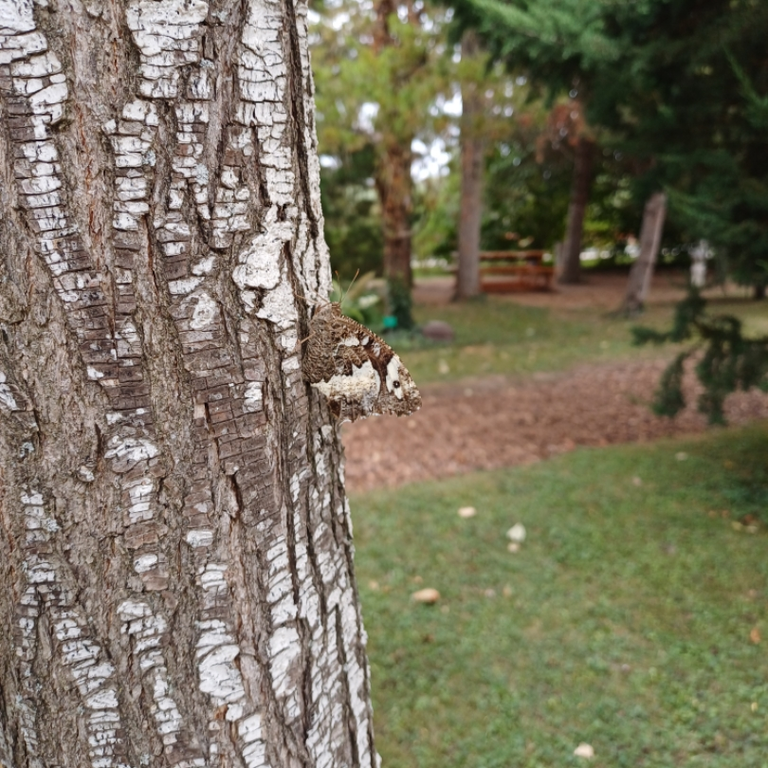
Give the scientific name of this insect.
Brintesia circe
